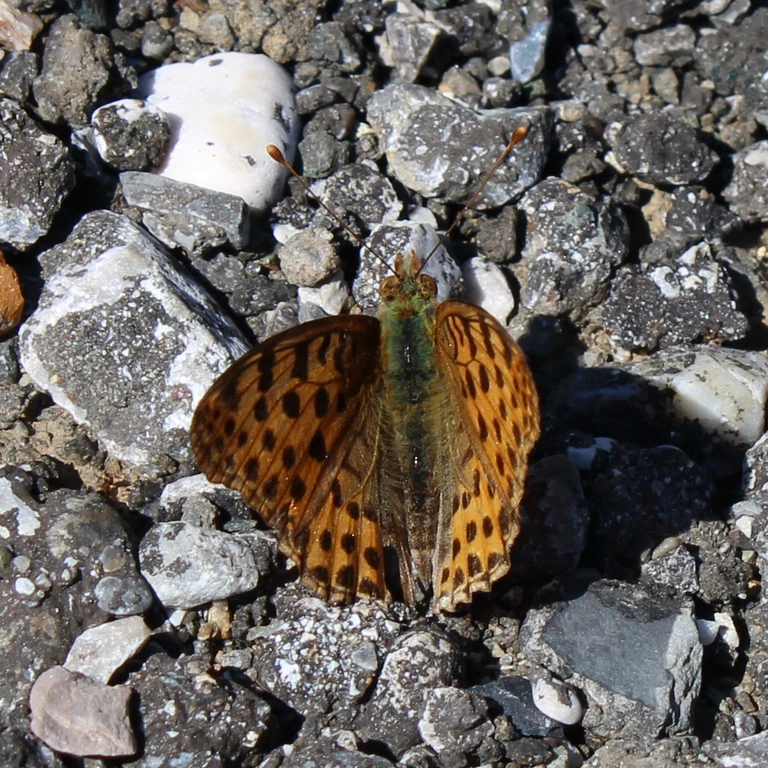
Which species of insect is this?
Issoria lathonia
